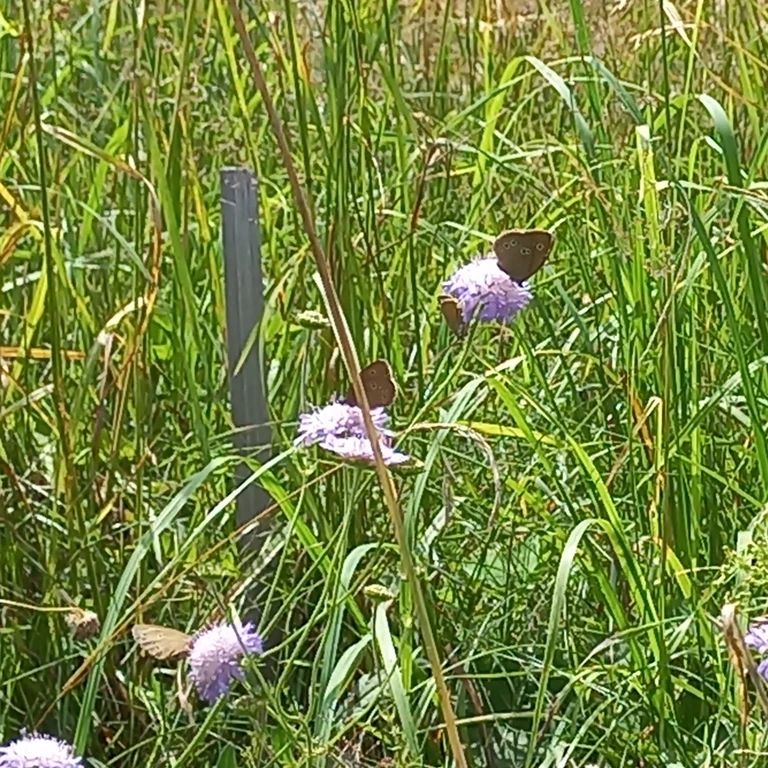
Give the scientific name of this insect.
Aphantopus hyperantus
